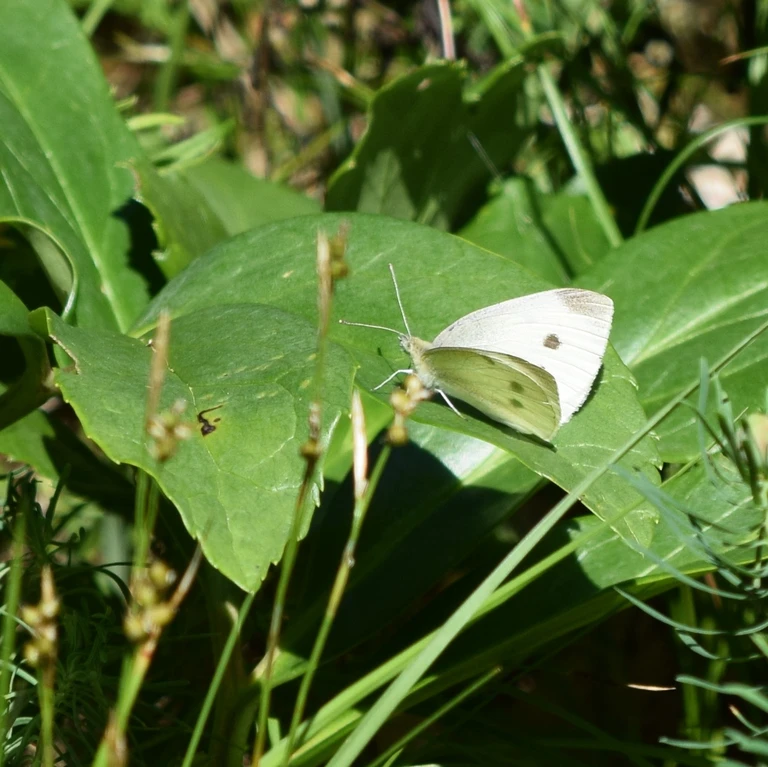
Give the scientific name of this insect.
Pieris rapae
